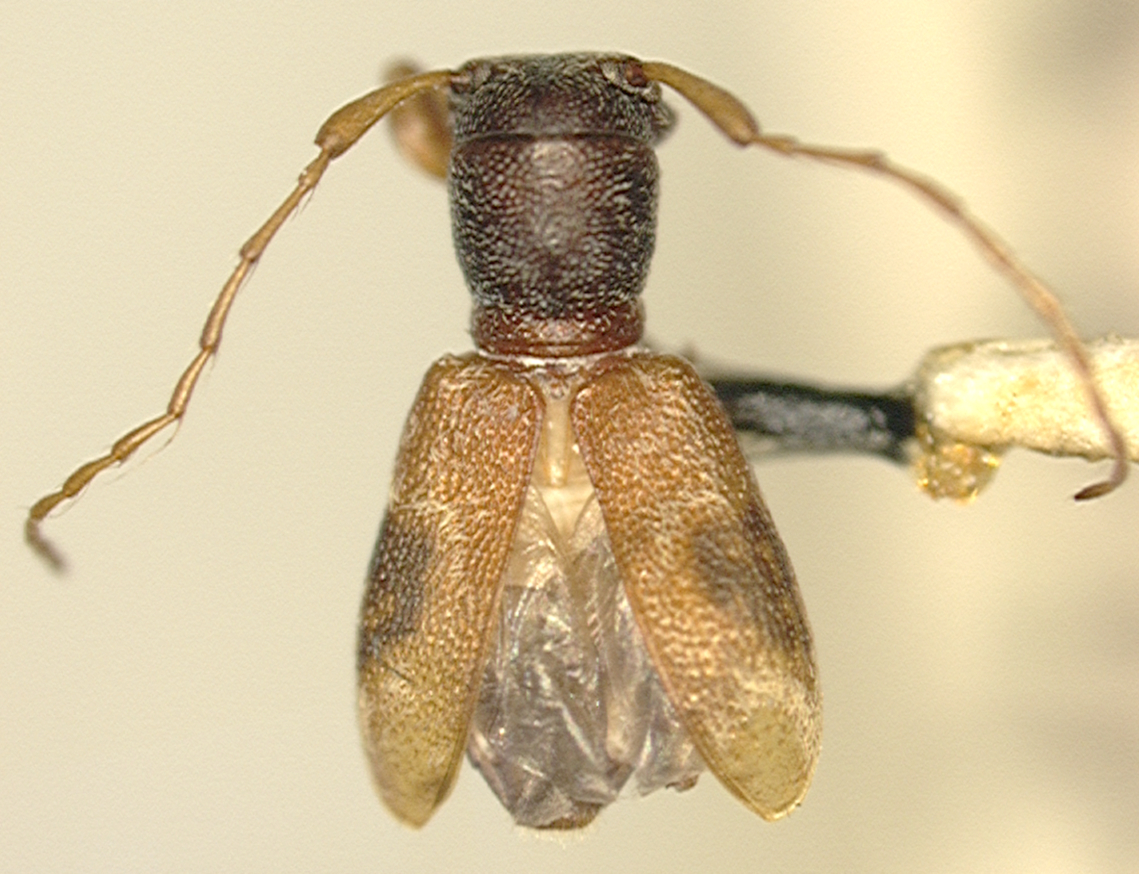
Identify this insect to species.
Cyrtinus subopacus
